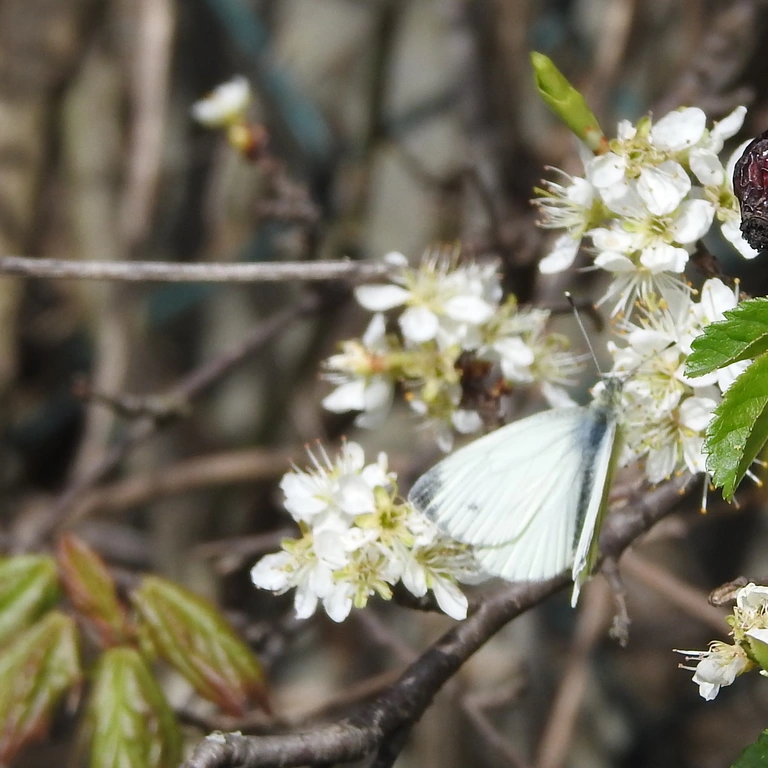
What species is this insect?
Pieris napi
